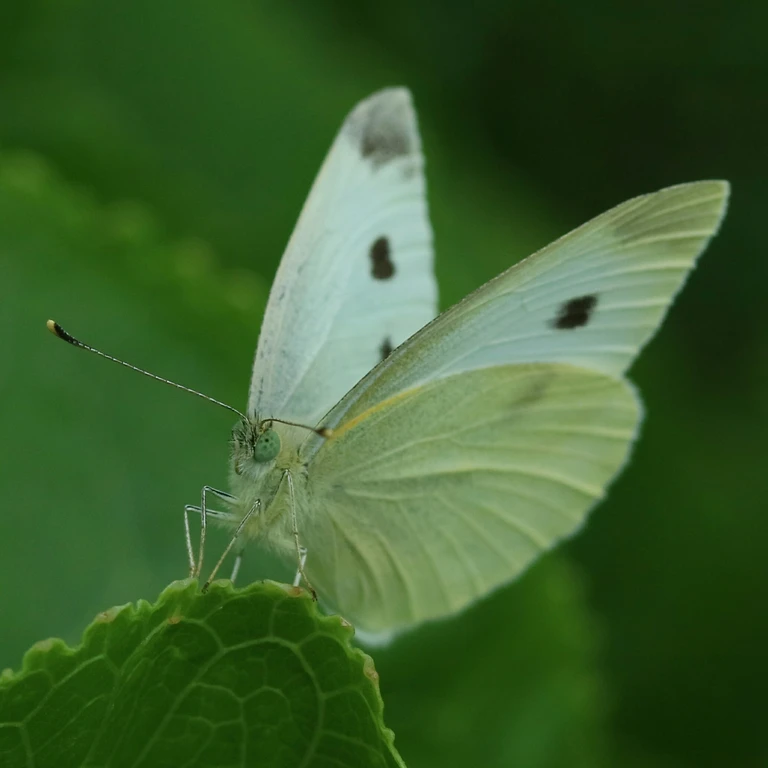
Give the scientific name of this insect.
Pieris rapae
